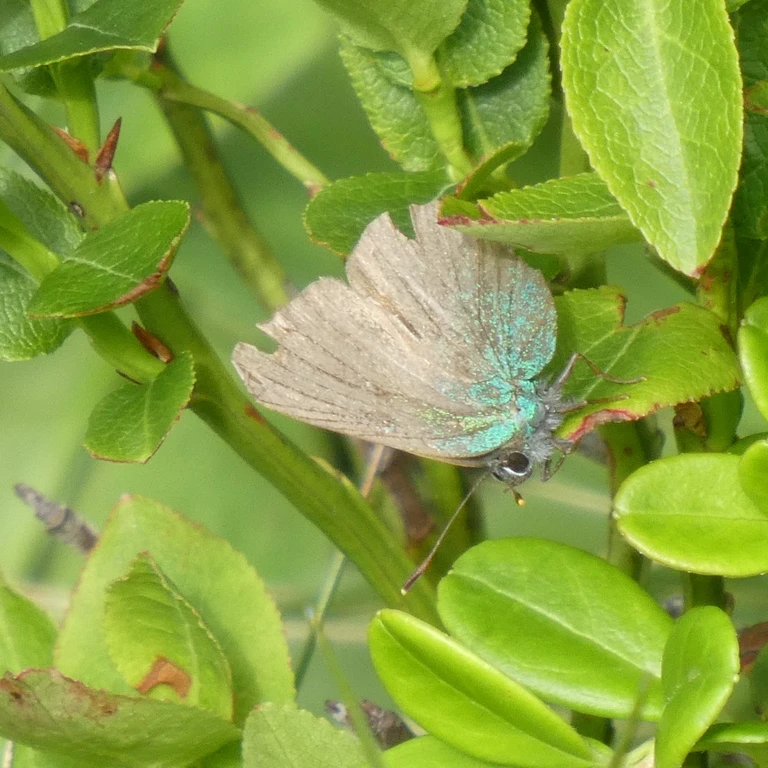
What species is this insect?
Callophrys rubi
